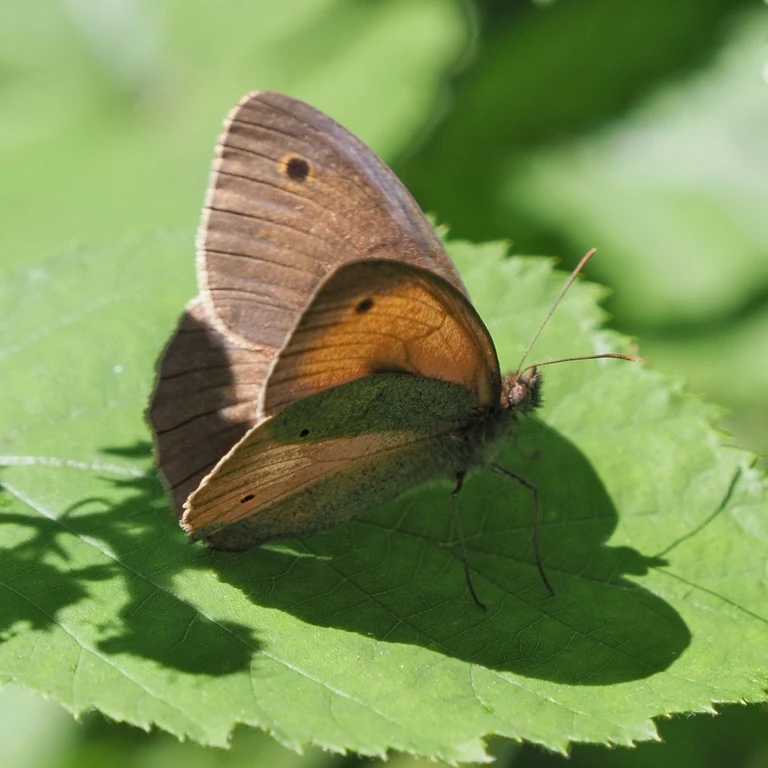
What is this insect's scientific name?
Maniola jurtina
